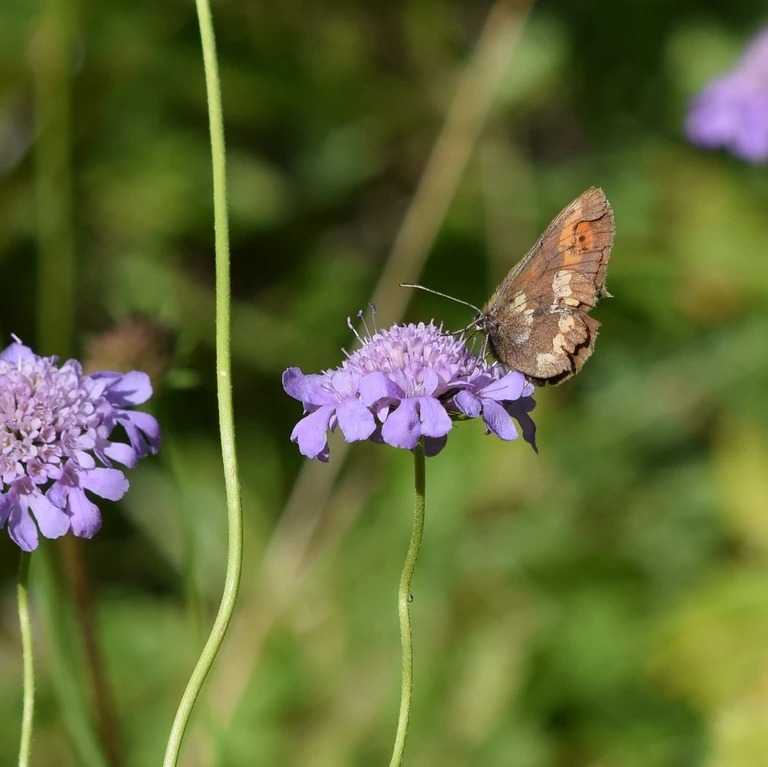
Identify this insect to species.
Erebia manto
